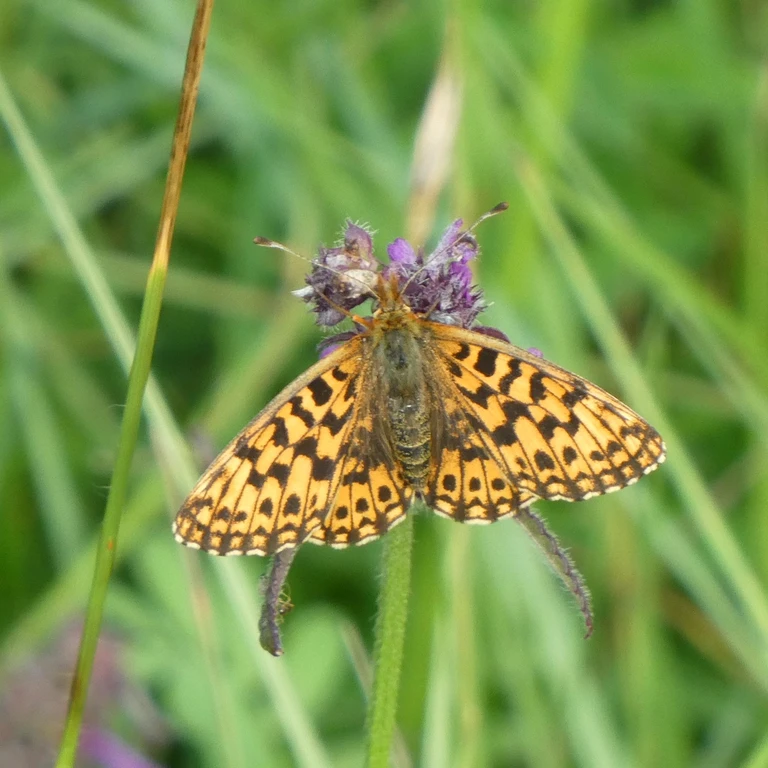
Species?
Boloria dia
